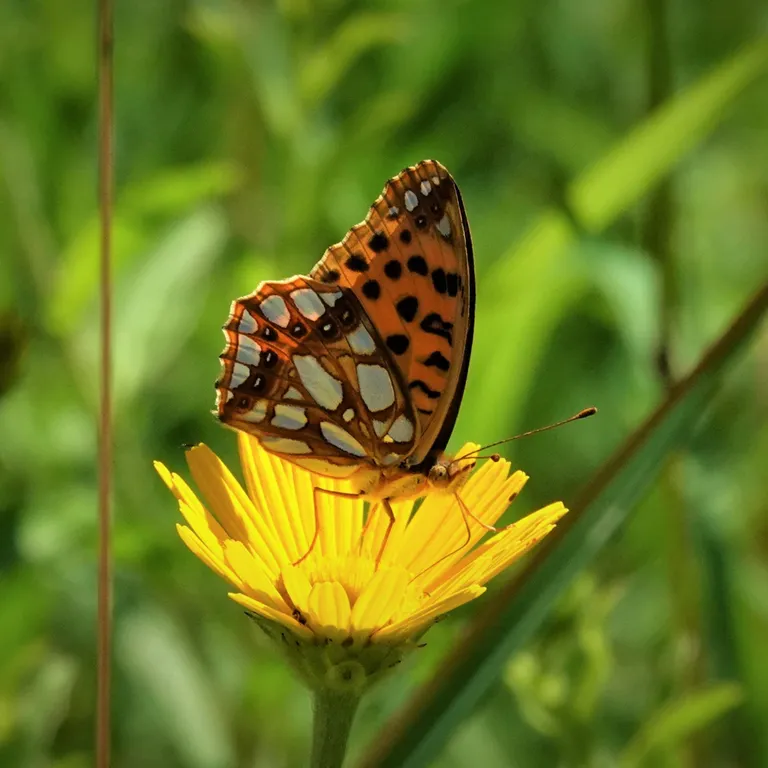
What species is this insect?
Issoria lathonia
